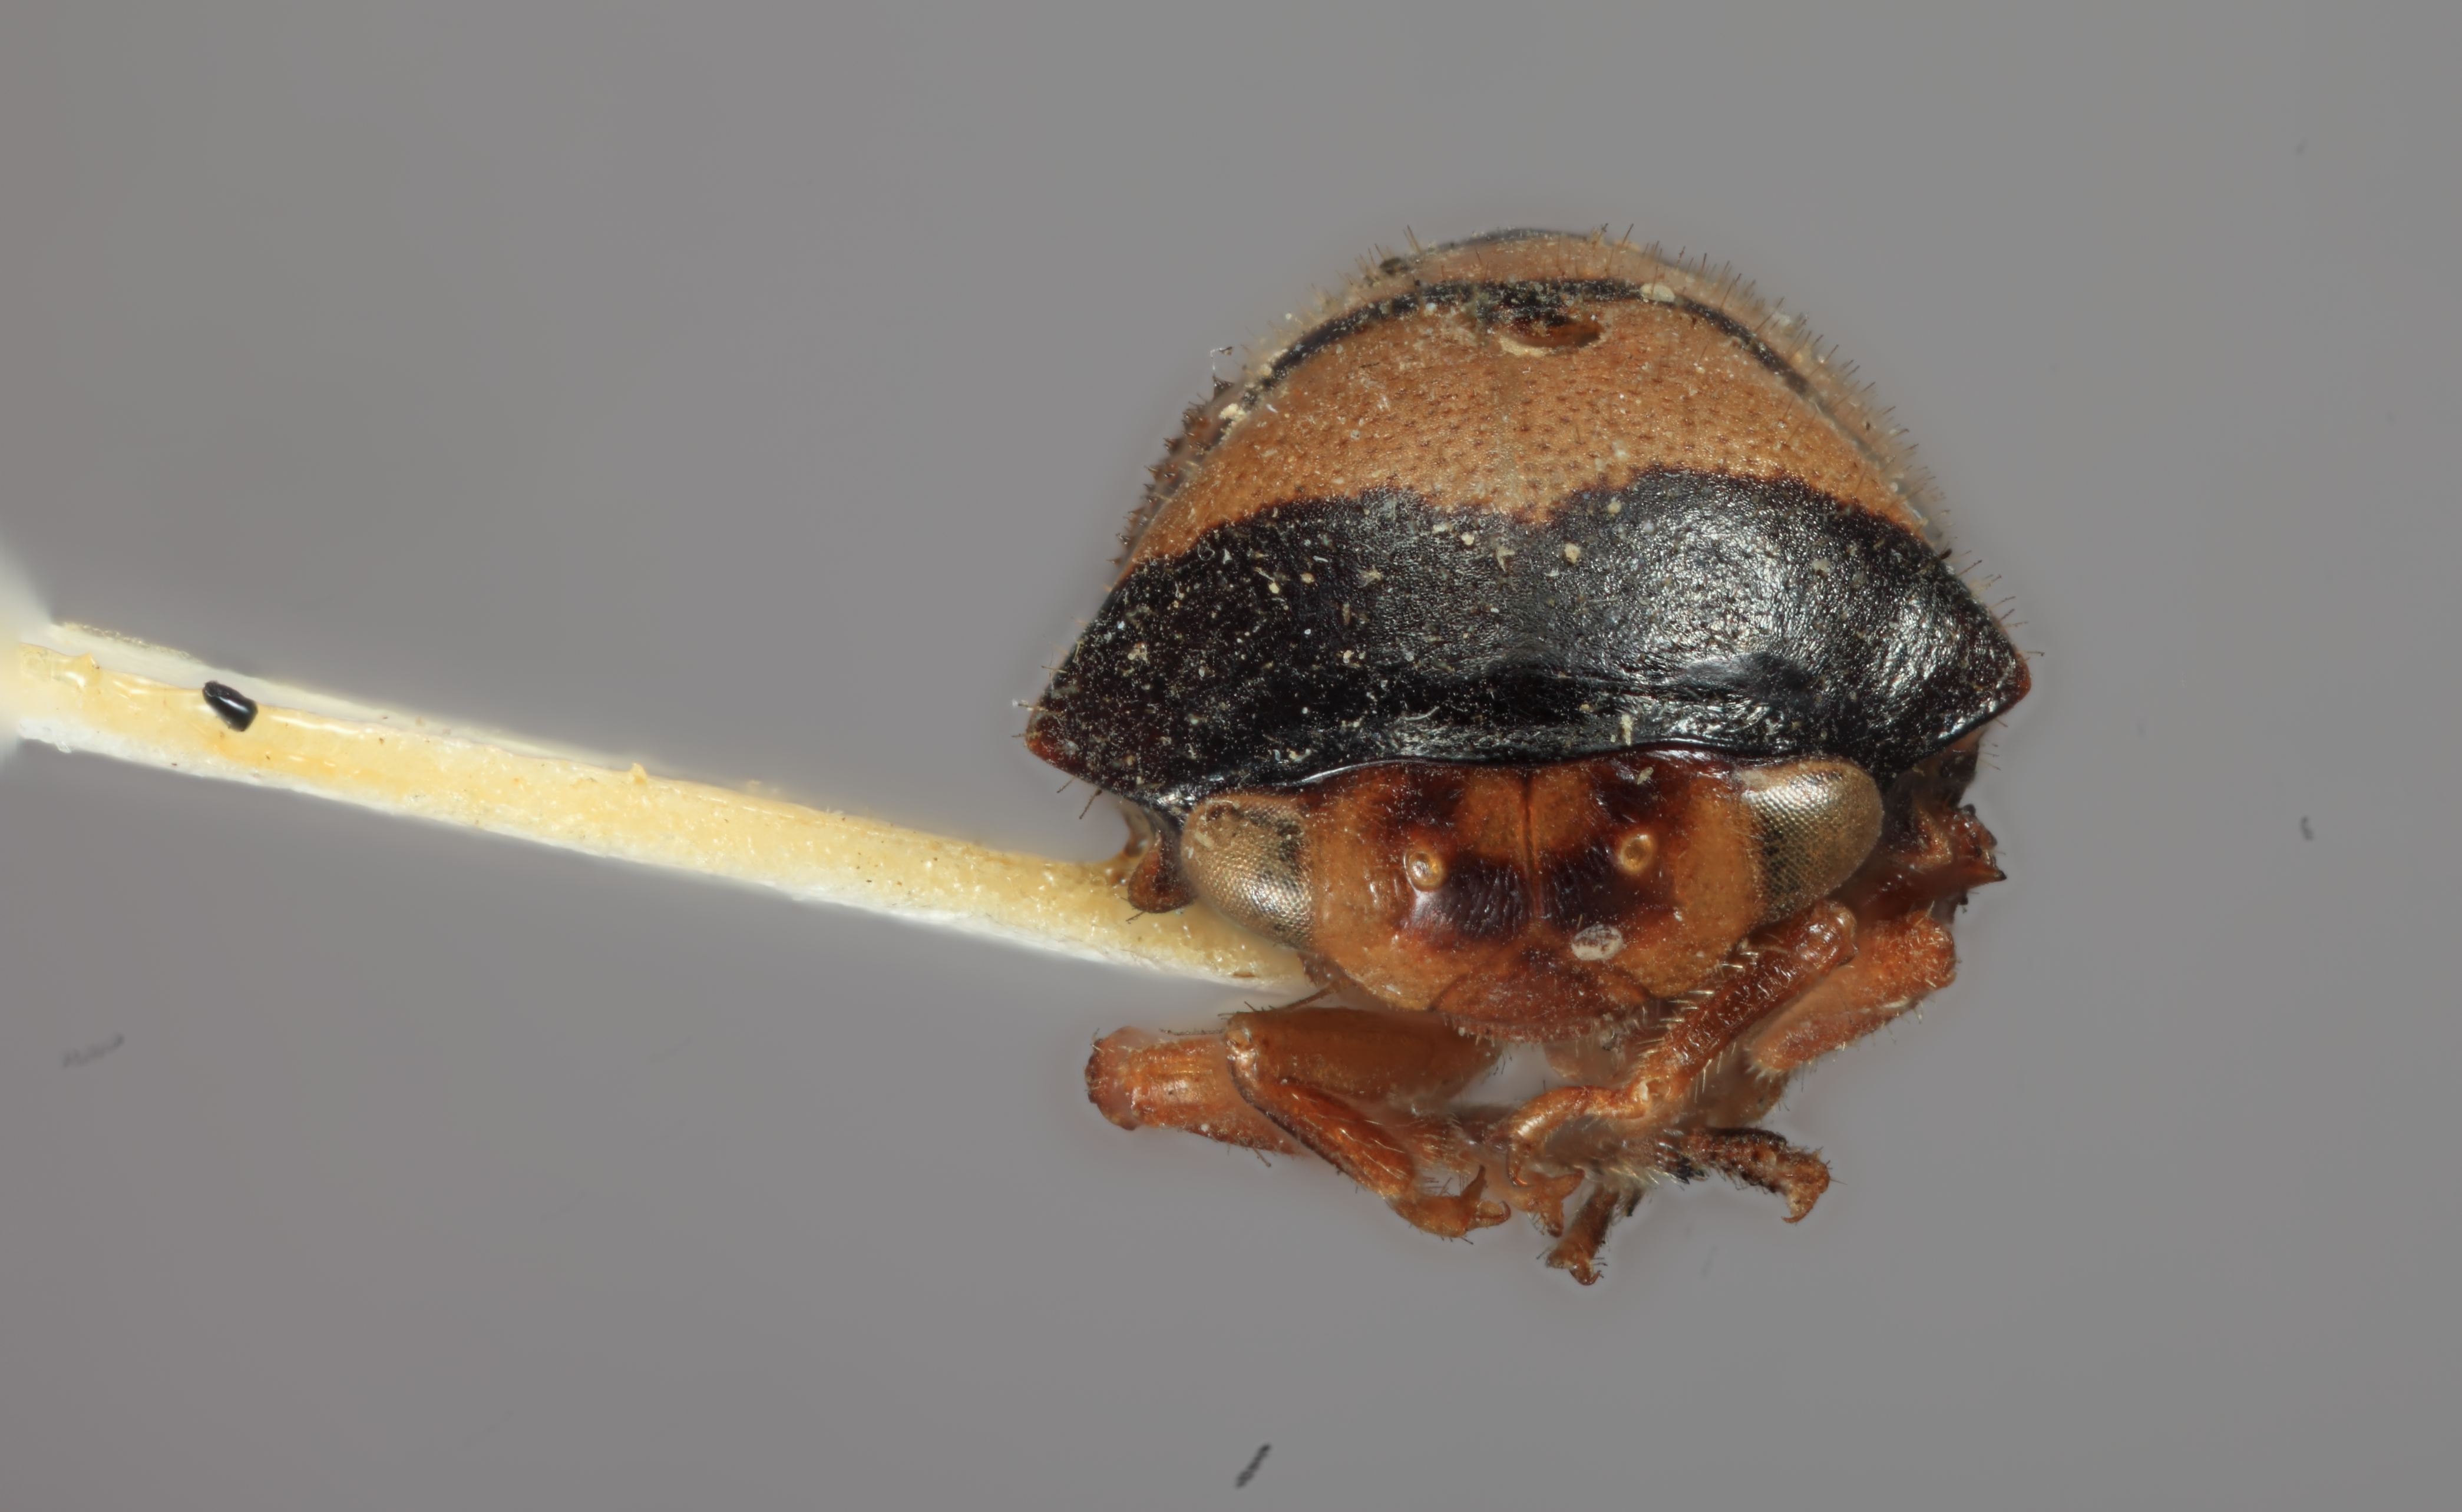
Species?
Tragopa zebra
